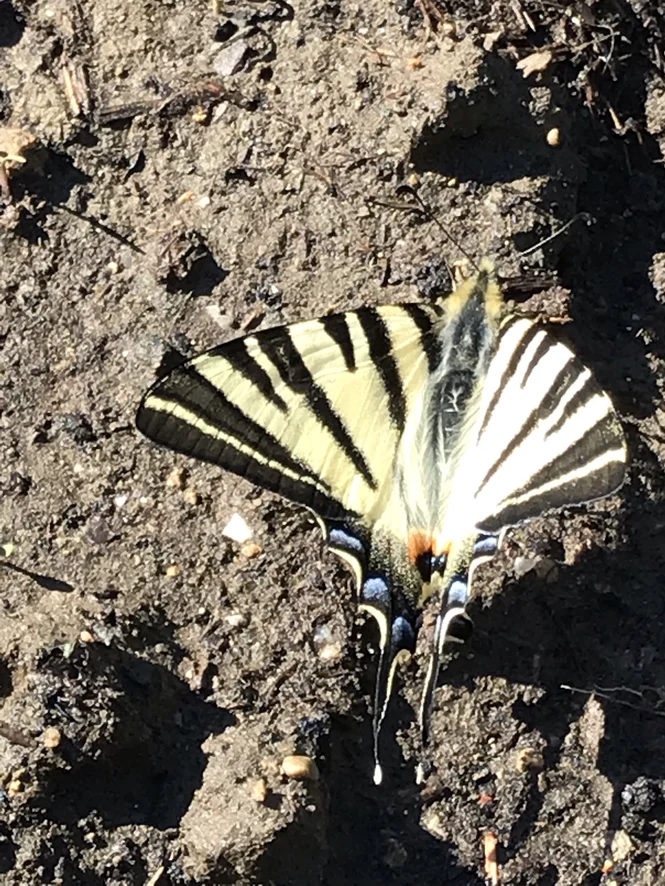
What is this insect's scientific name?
Iphiclides podalirius
